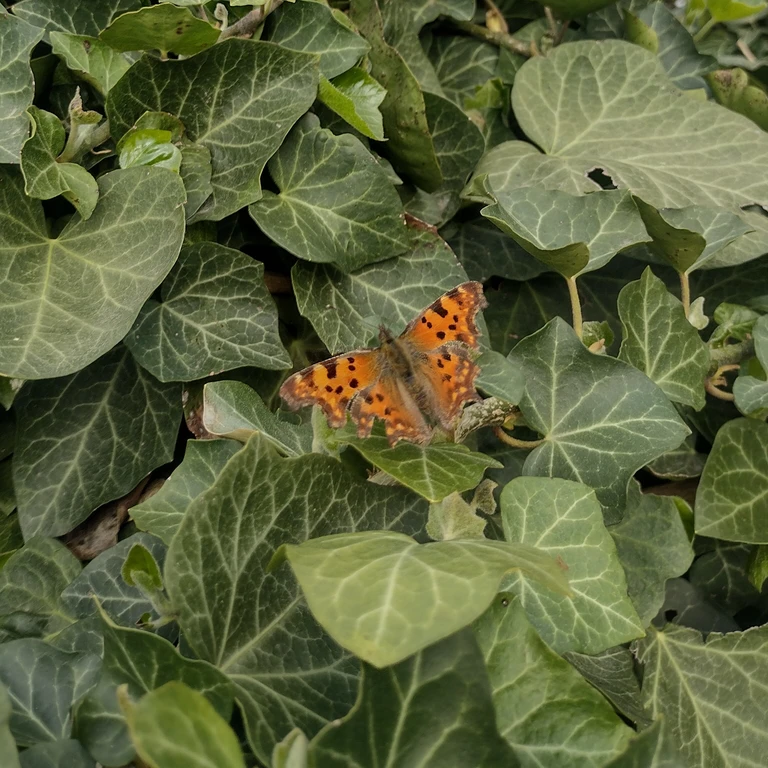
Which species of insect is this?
Polygonia c-album
